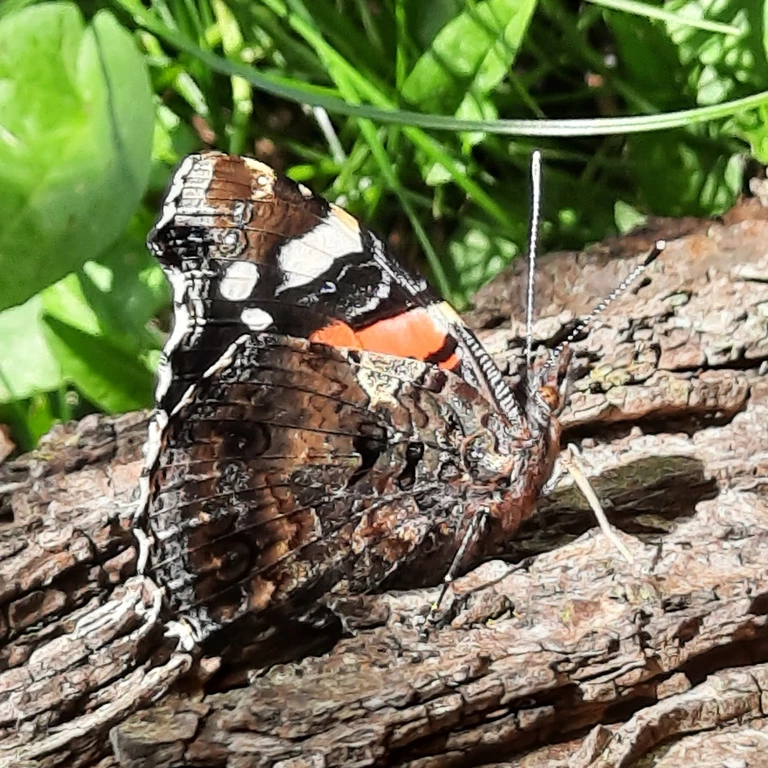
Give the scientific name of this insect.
Vanessa atalanta
